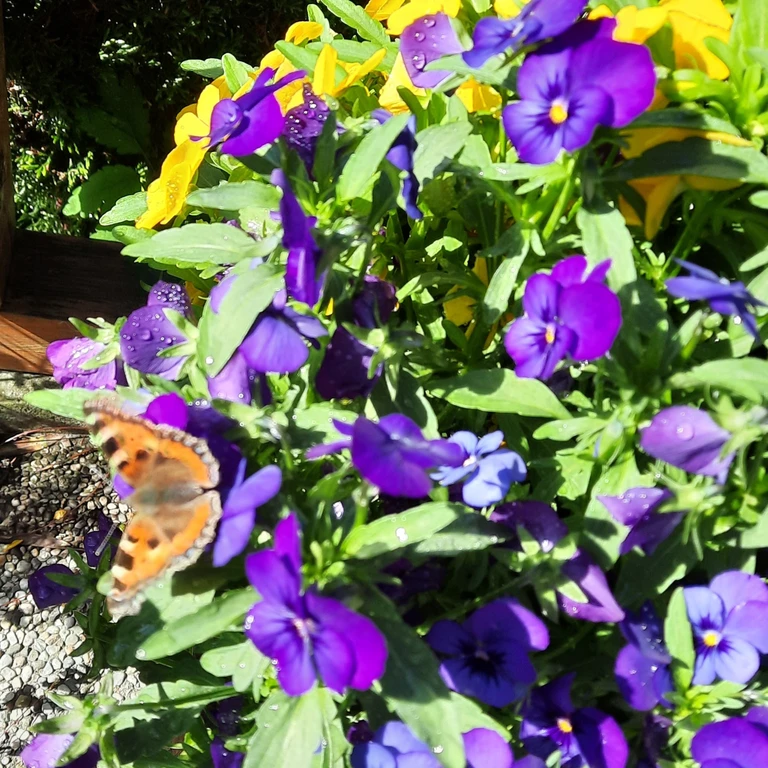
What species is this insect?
Aglais urticae
